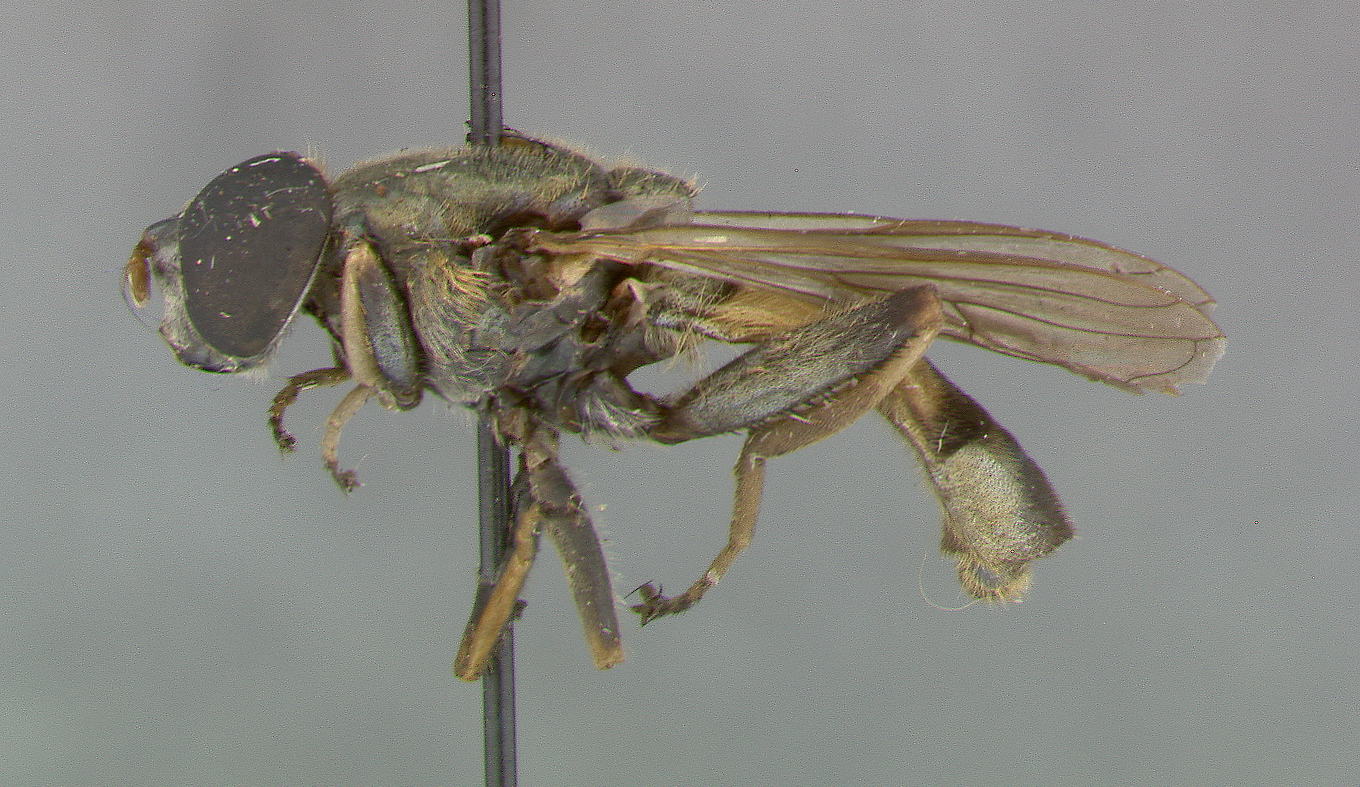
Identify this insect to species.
Xylota viridaenea
